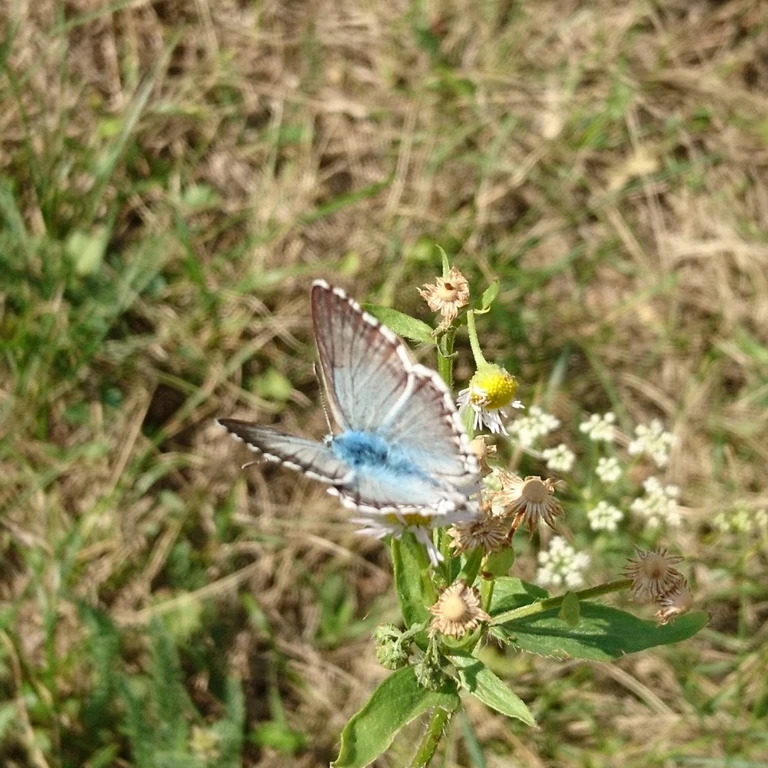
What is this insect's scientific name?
Lysandra coridon
